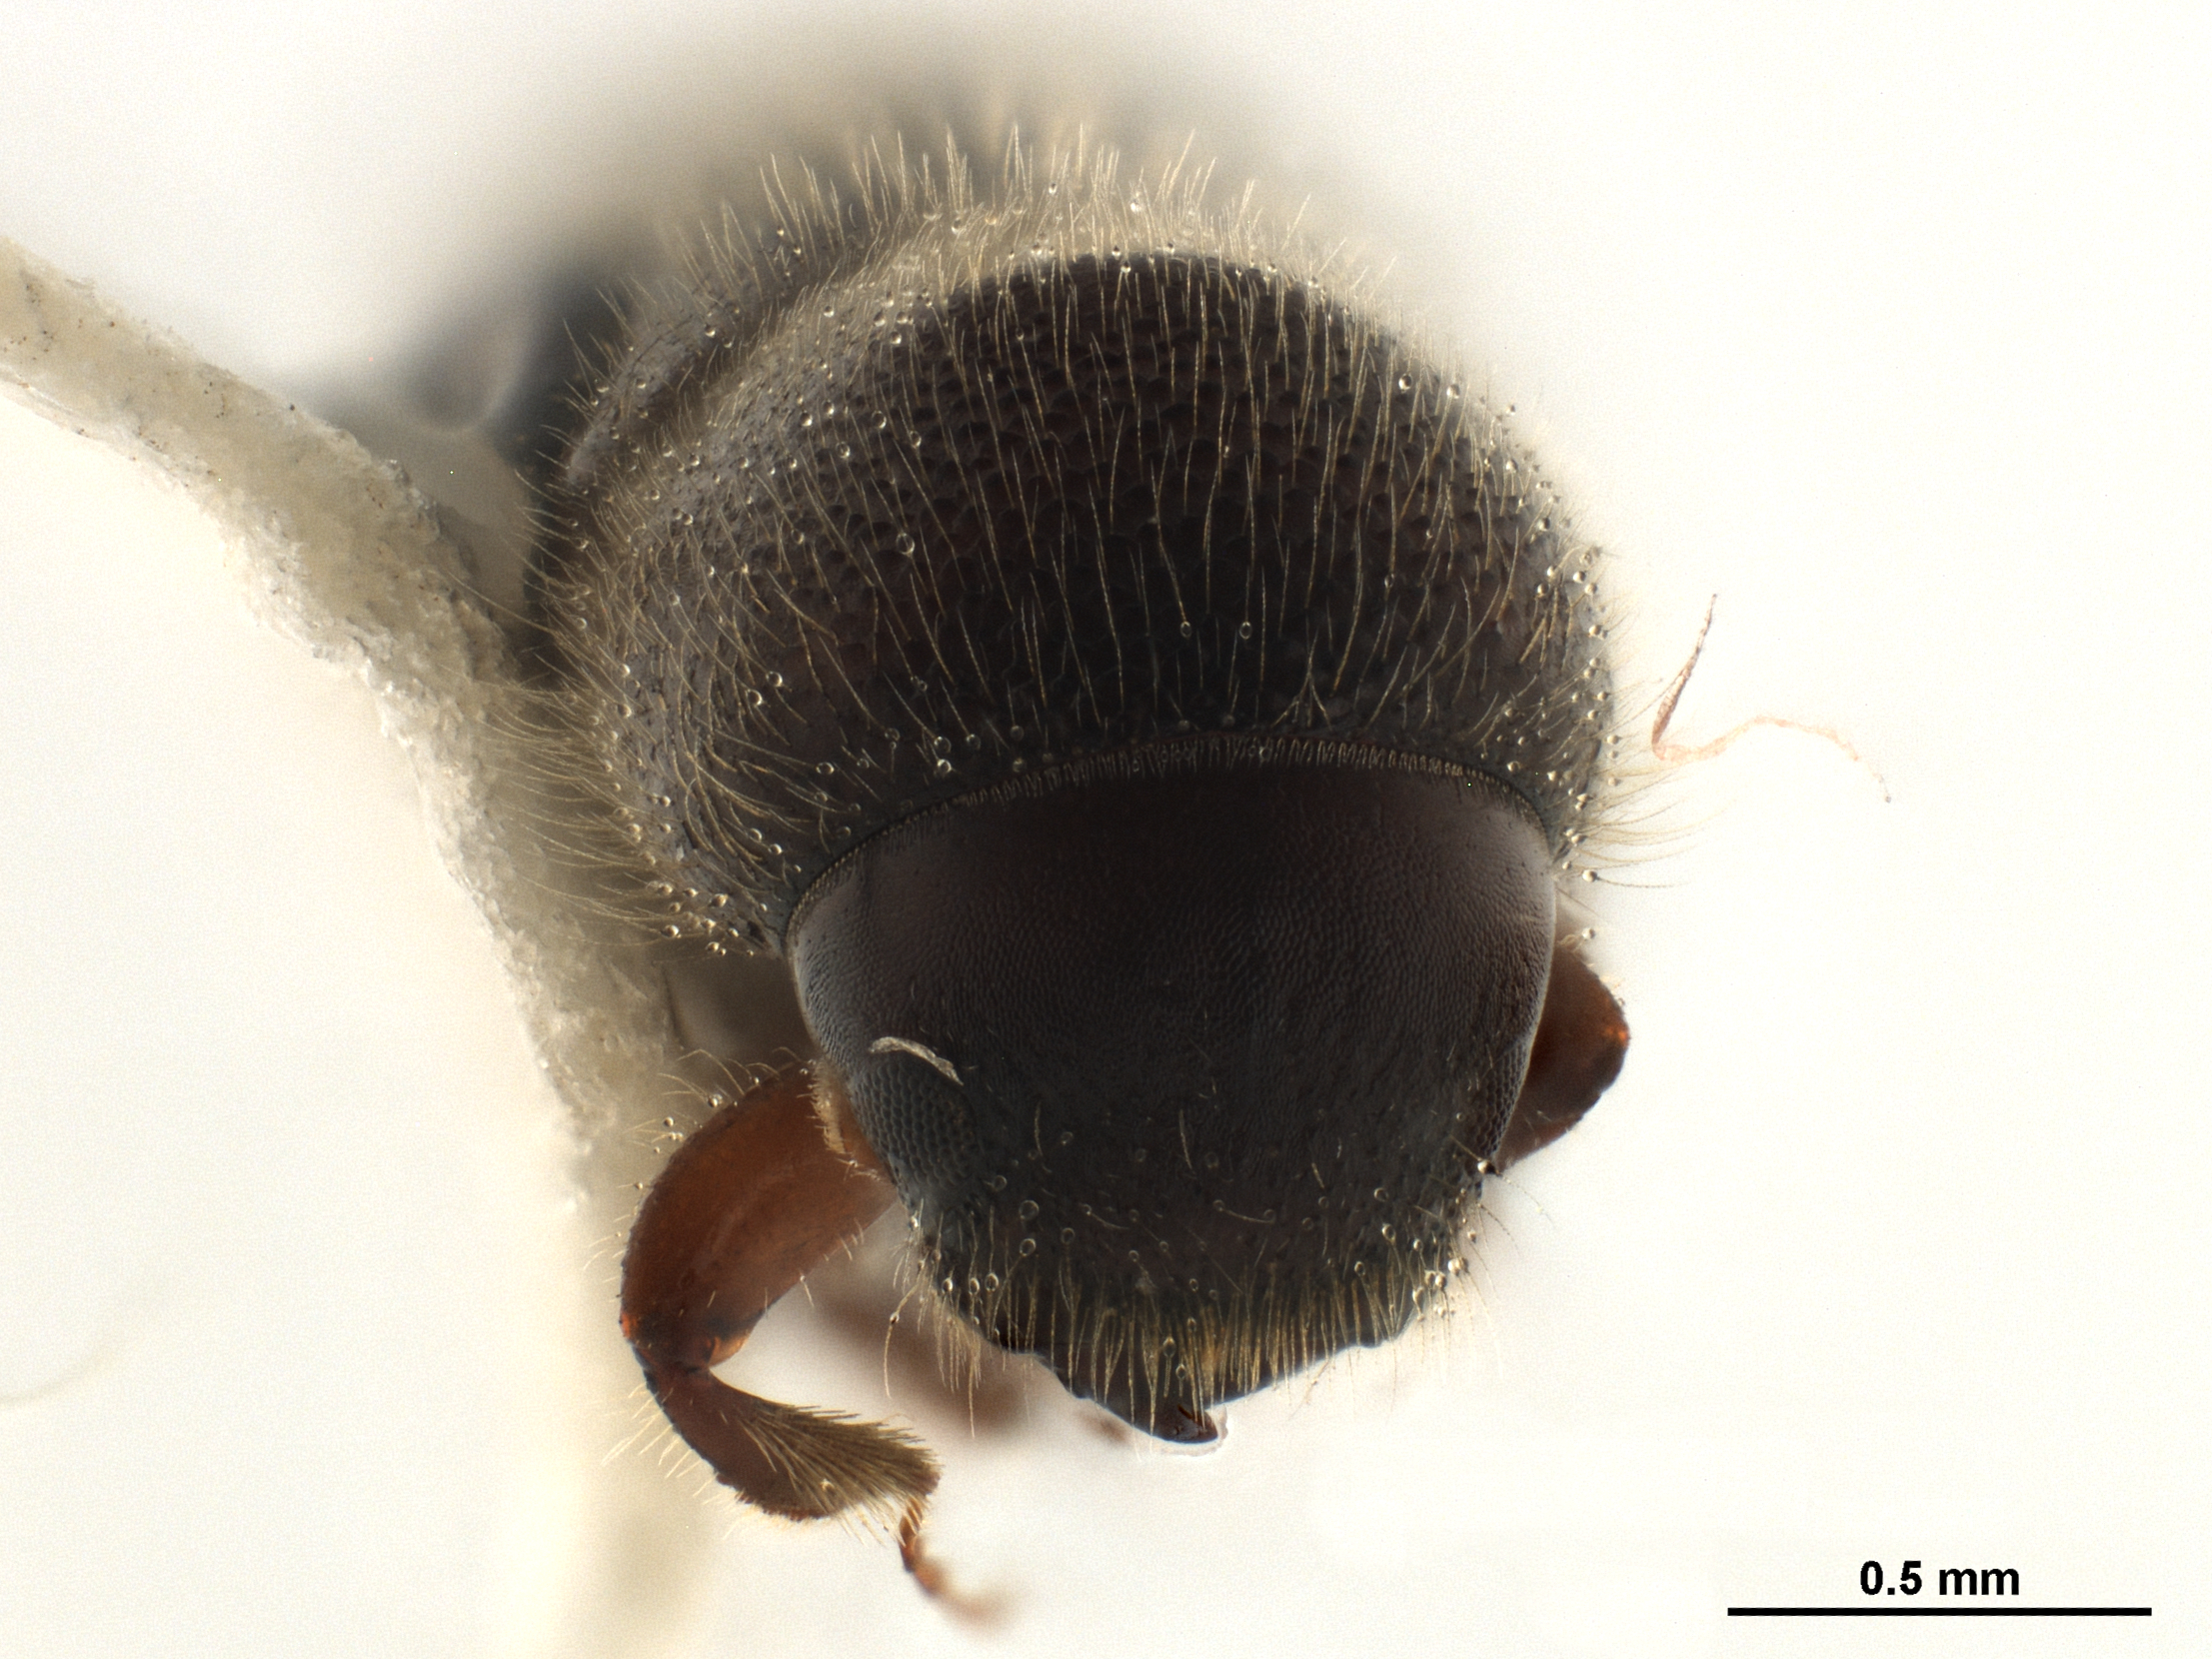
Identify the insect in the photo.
Cyclorhipidion pelliculosum
